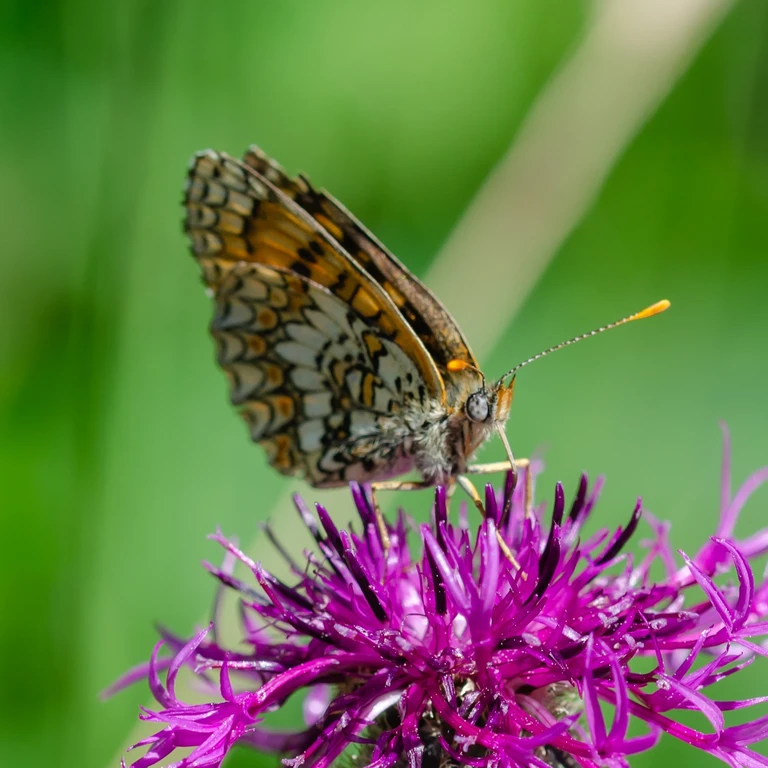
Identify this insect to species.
Melitaea phoebe
